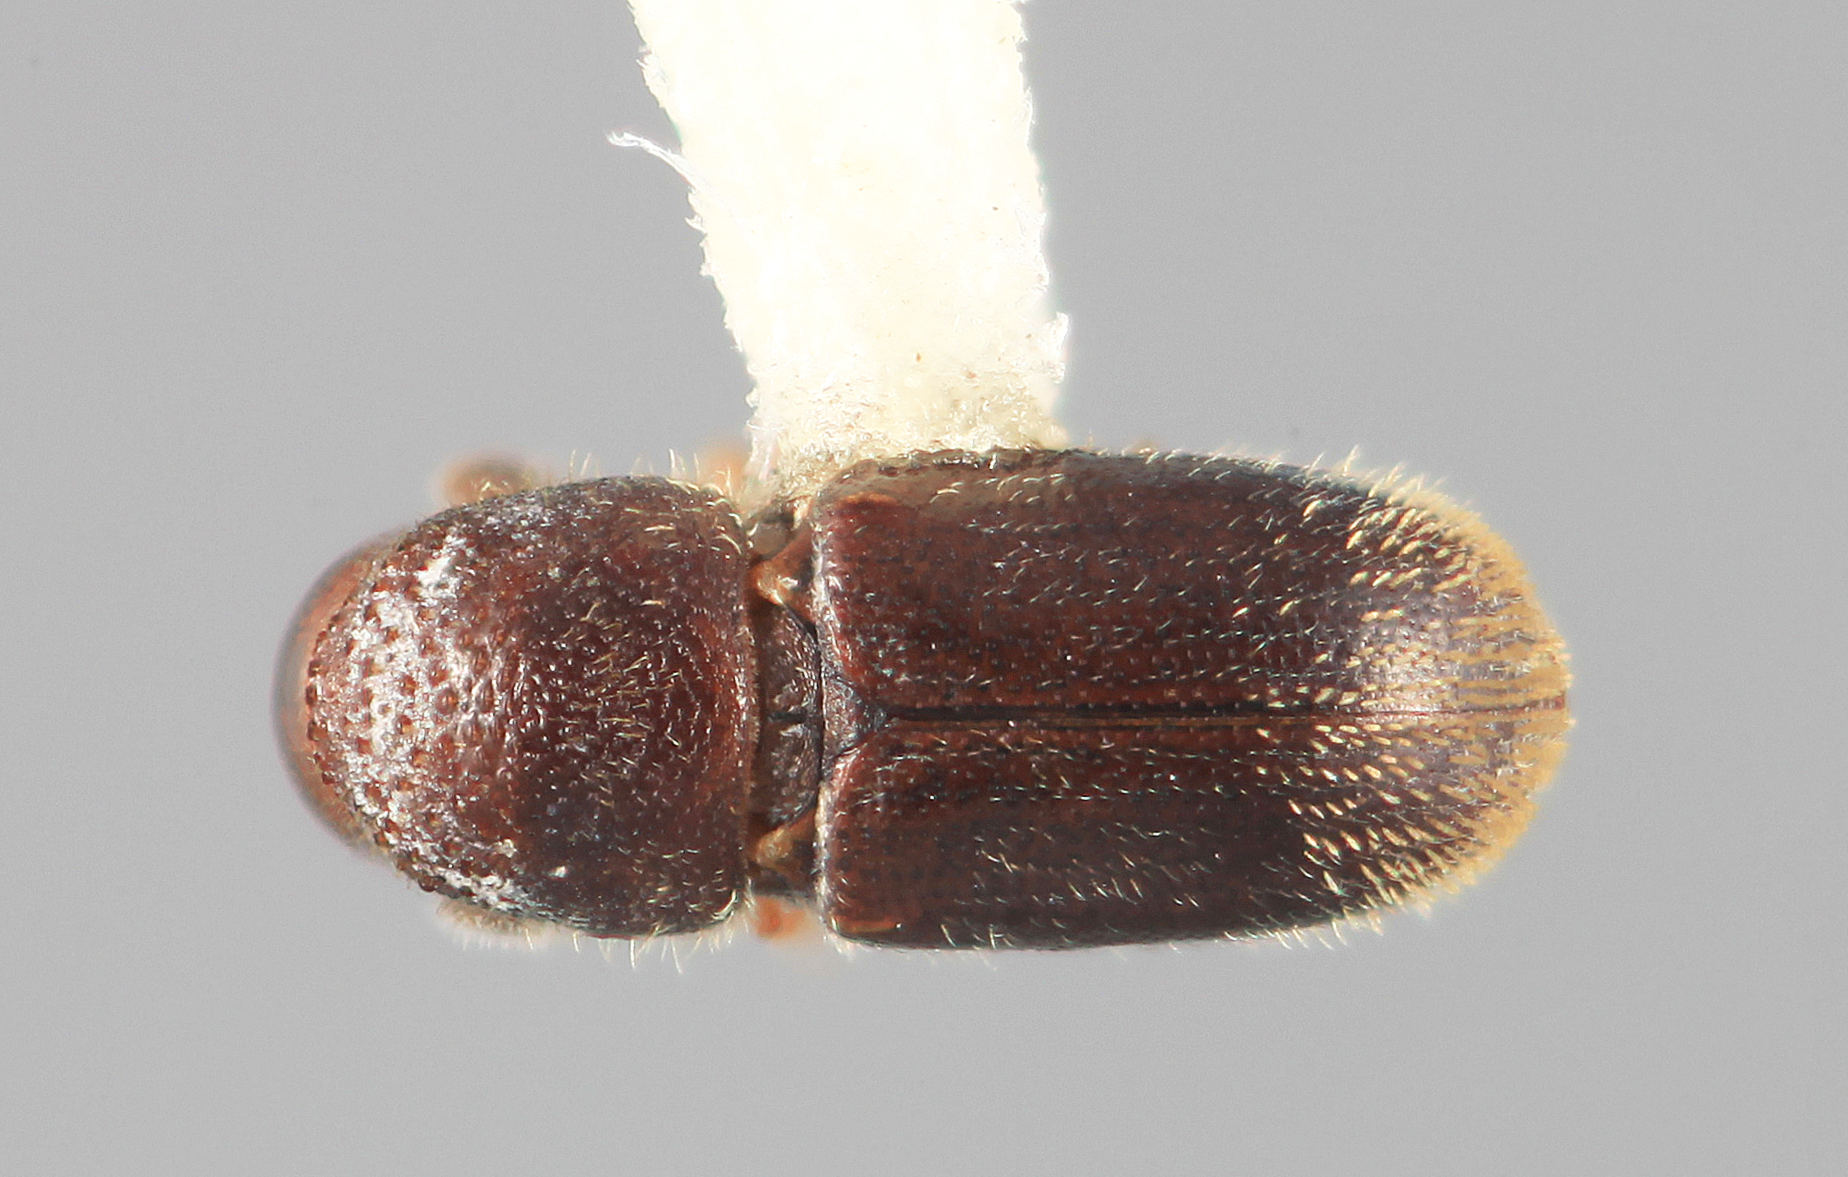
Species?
Stegomerus mirandus
